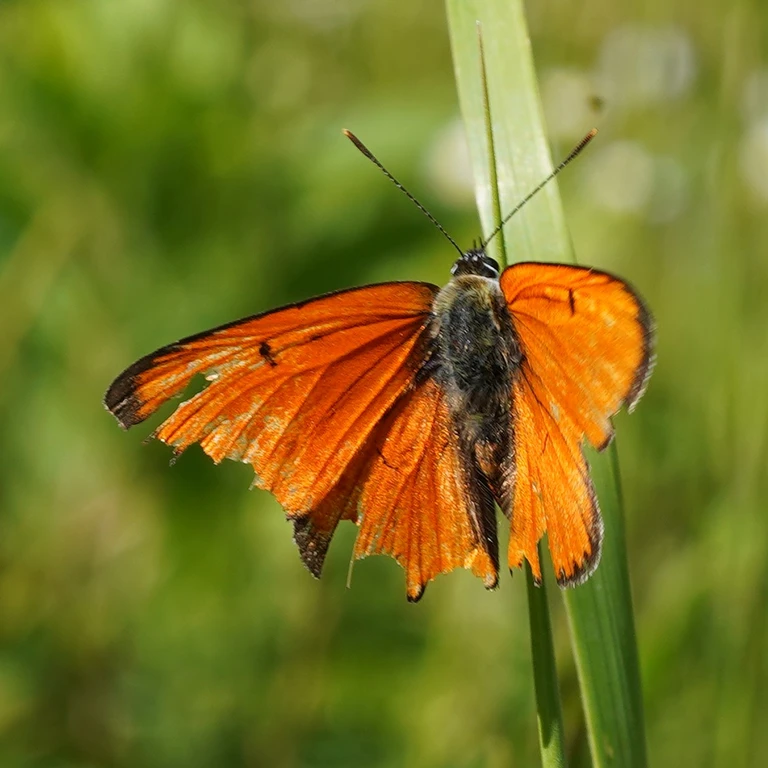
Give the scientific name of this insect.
Lycaena dispar
